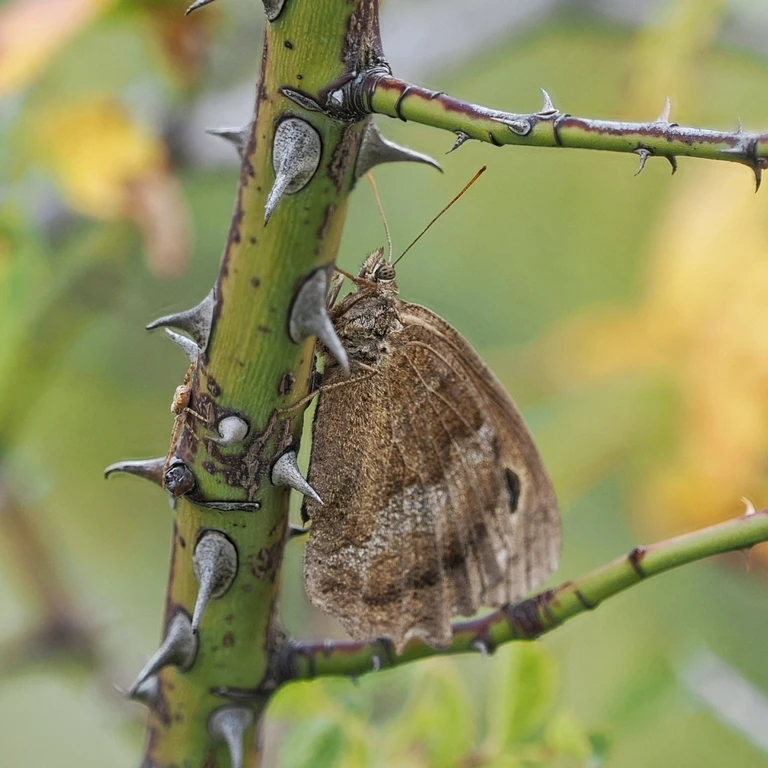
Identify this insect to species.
Minois dryas
